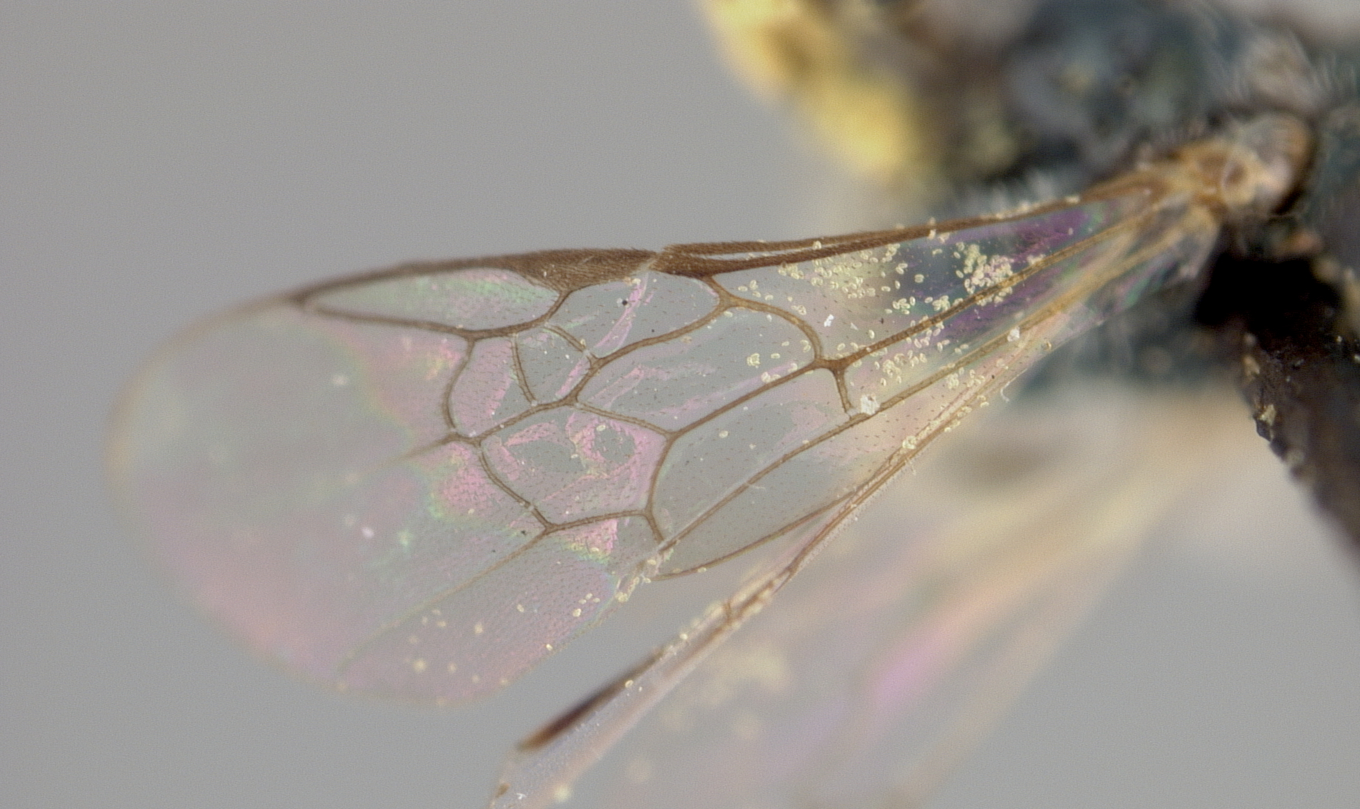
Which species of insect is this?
Halictus conanthi
